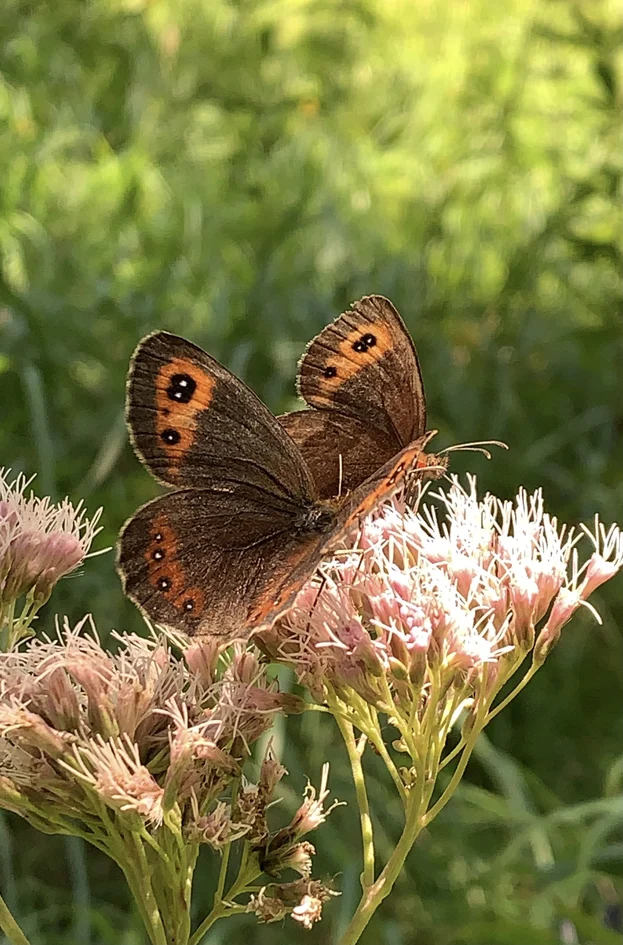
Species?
Erebia aethiops
